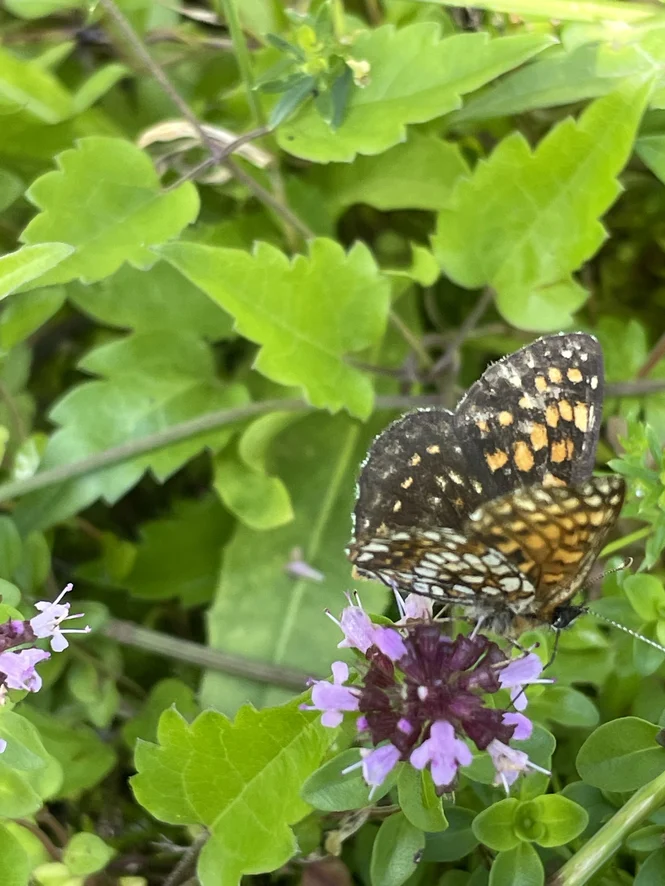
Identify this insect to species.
Melitaea diamina
